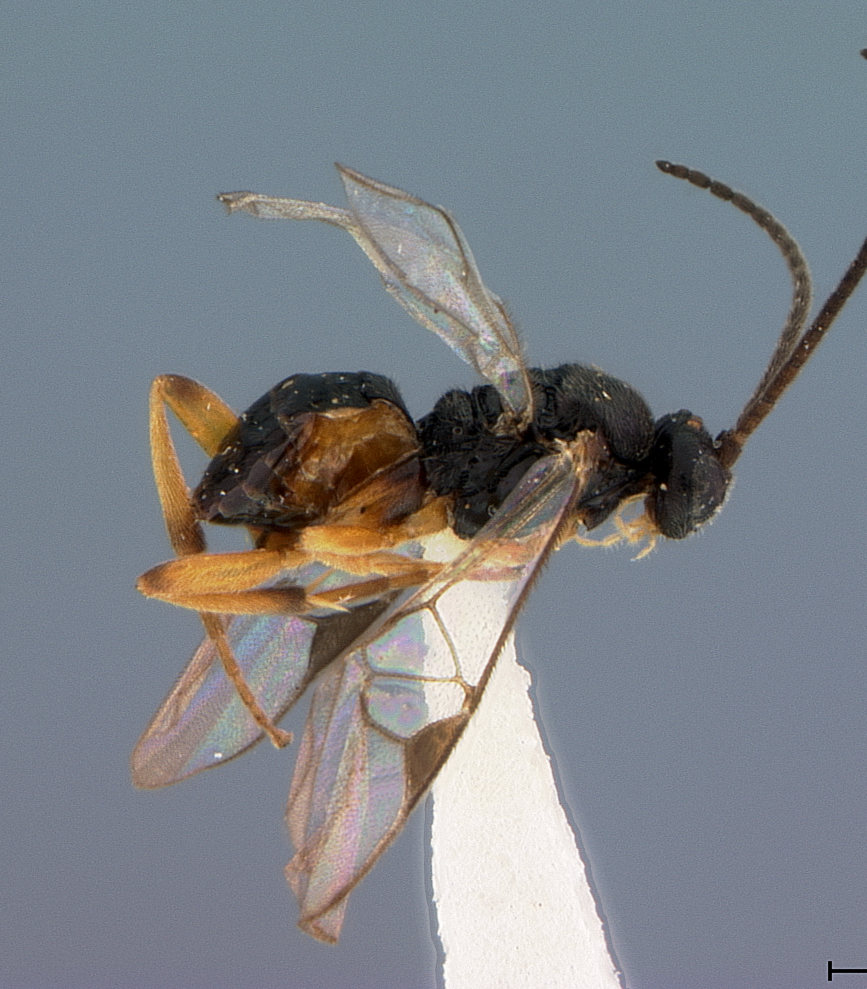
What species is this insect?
Apanteles alius
